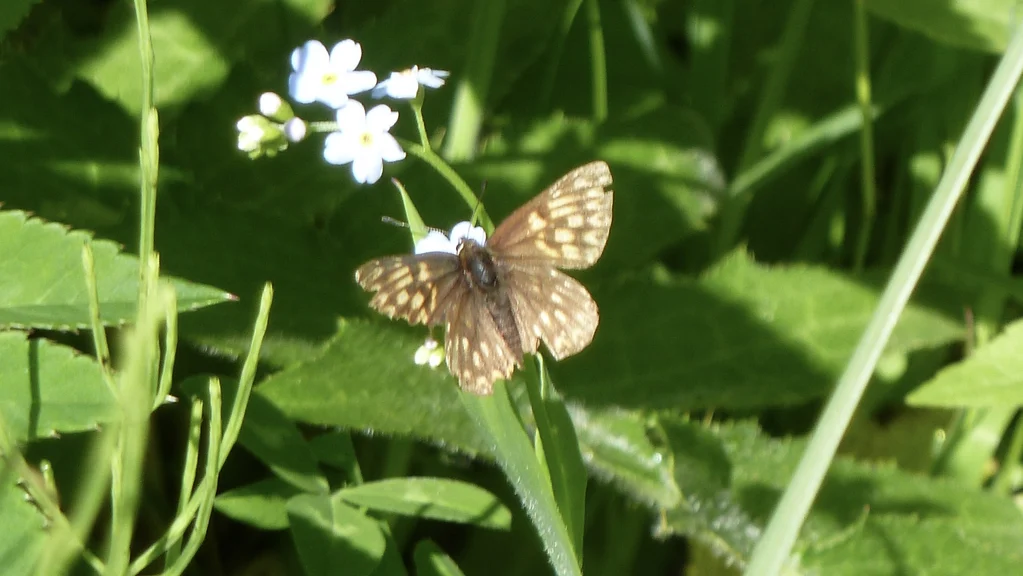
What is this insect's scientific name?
Hamearis lucina
